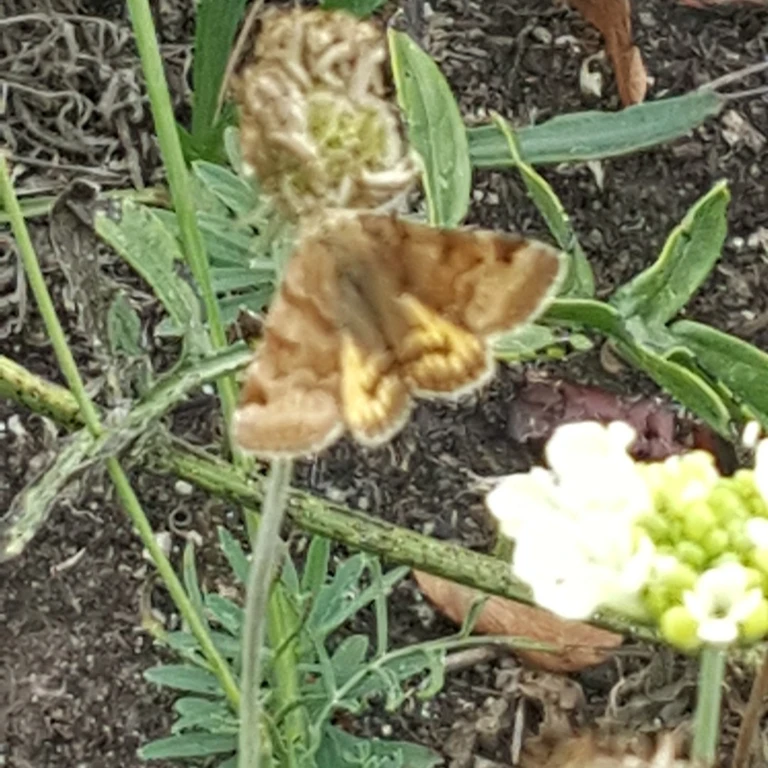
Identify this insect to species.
Euclidia glyphica
